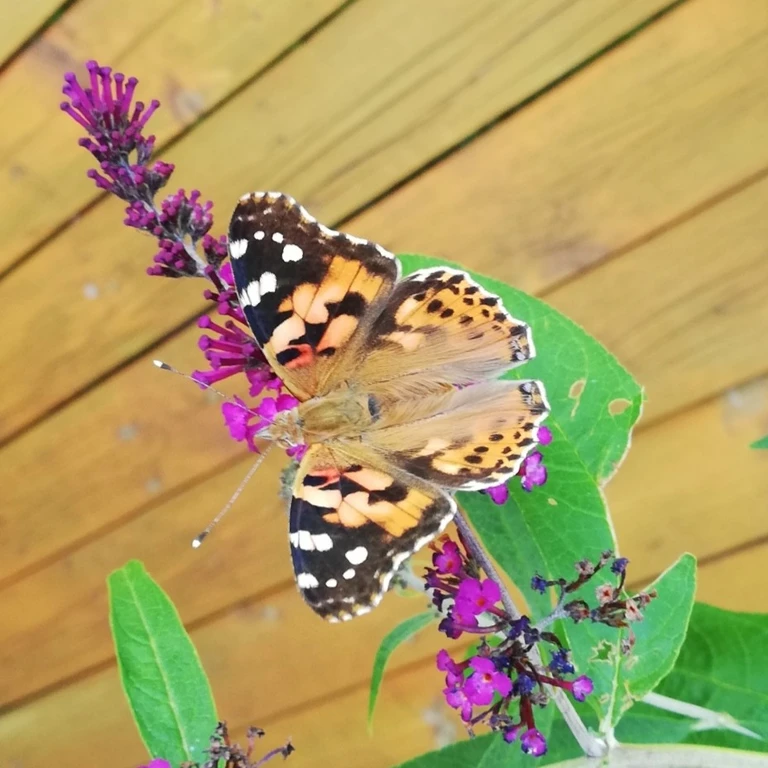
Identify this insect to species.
Vanessa cardui
